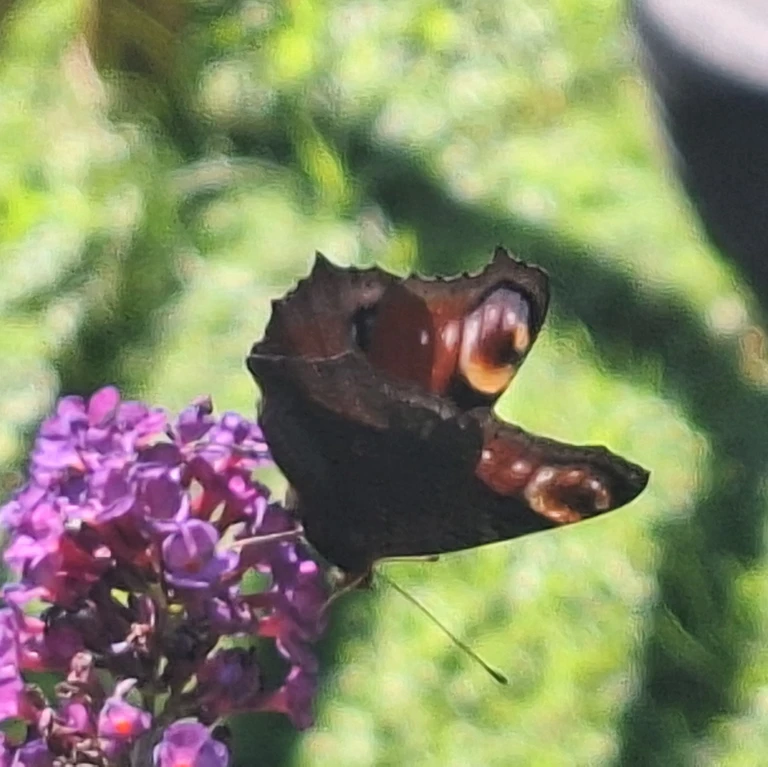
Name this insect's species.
Aglais io
